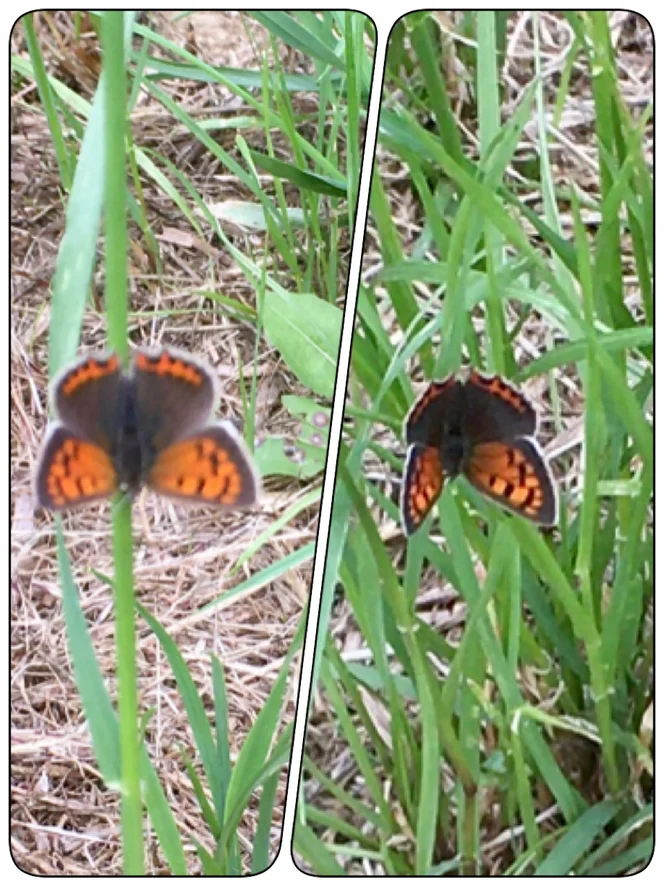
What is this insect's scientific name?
Lycaena phlaeas
